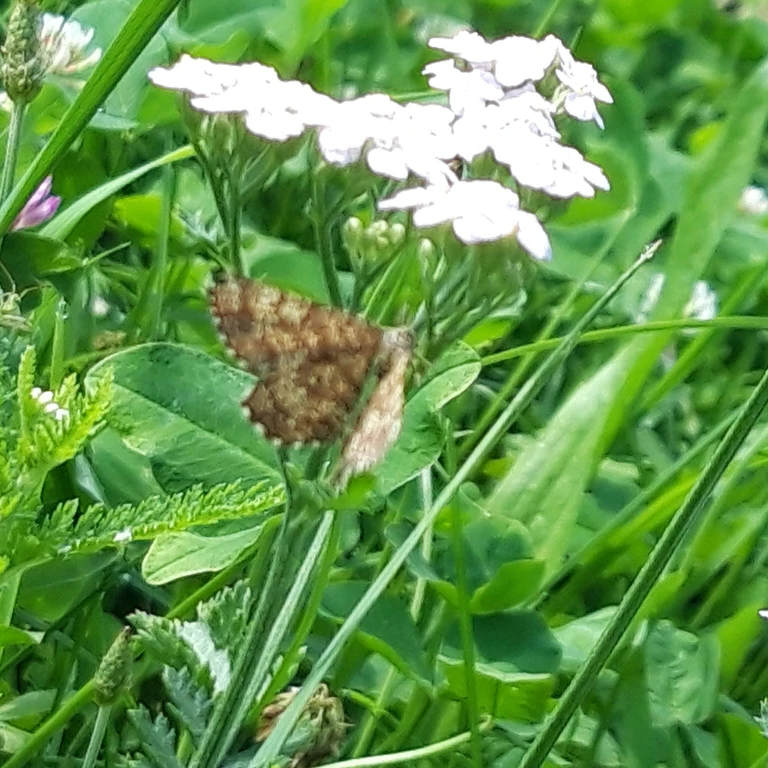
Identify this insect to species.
Ematurga atomaria
